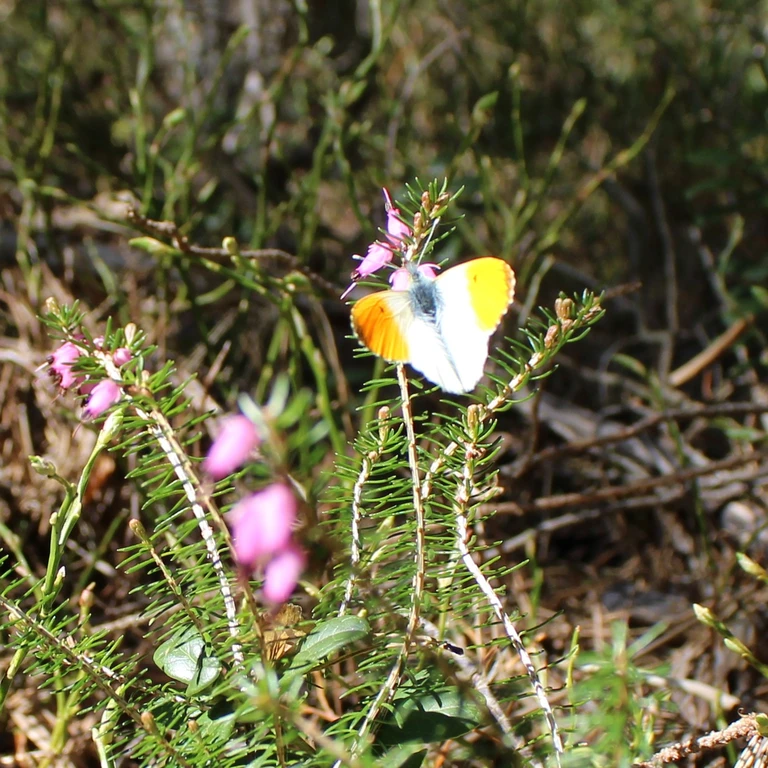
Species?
Anthocharis cardamines
